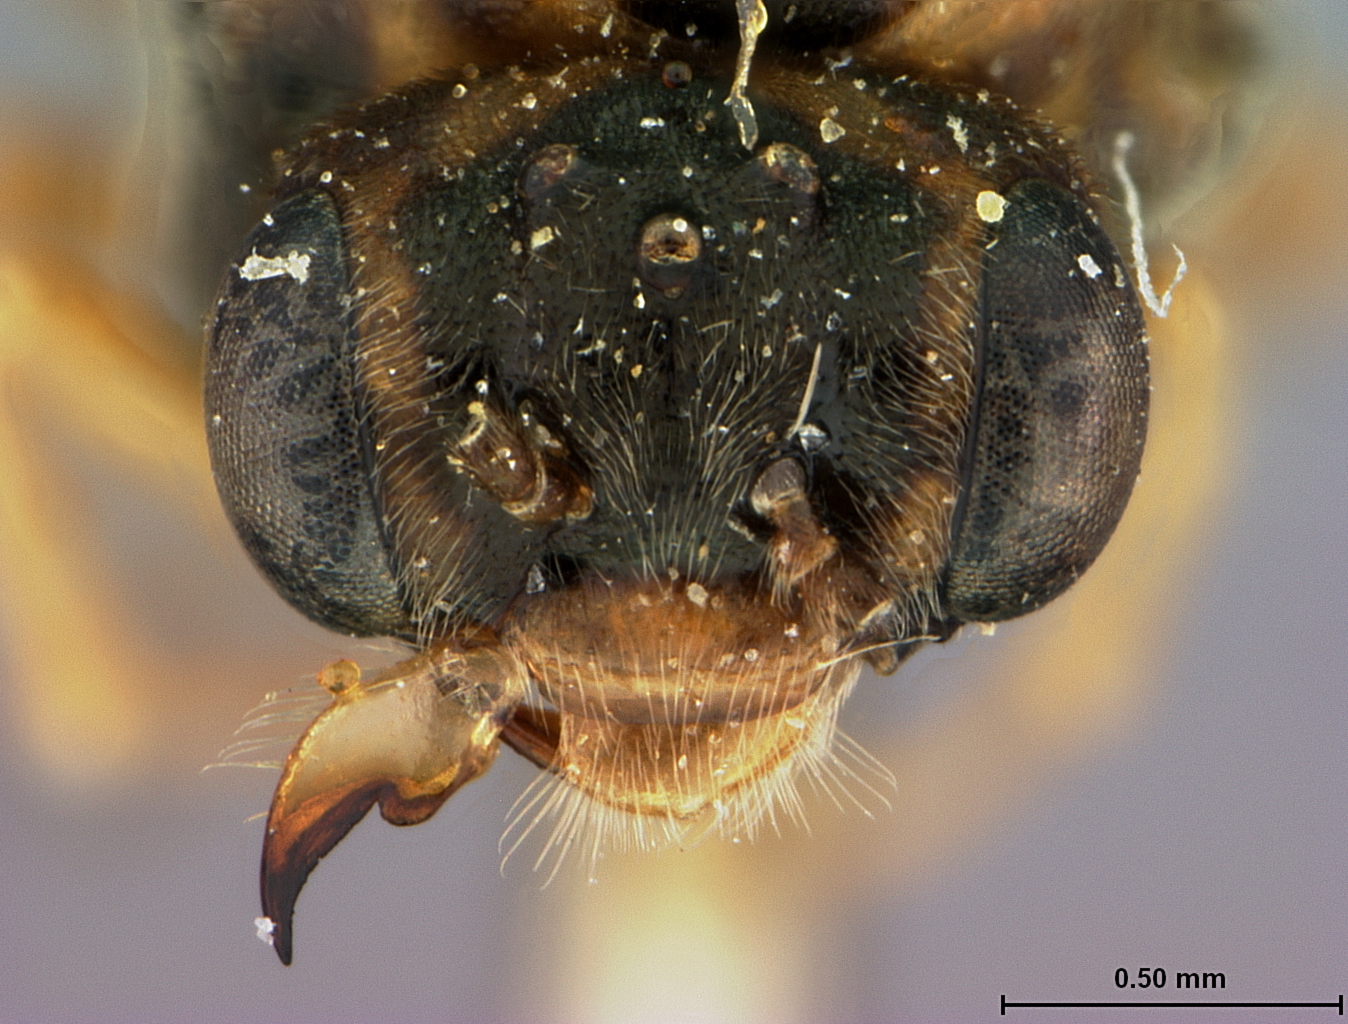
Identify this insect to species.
Acordulecera willei
